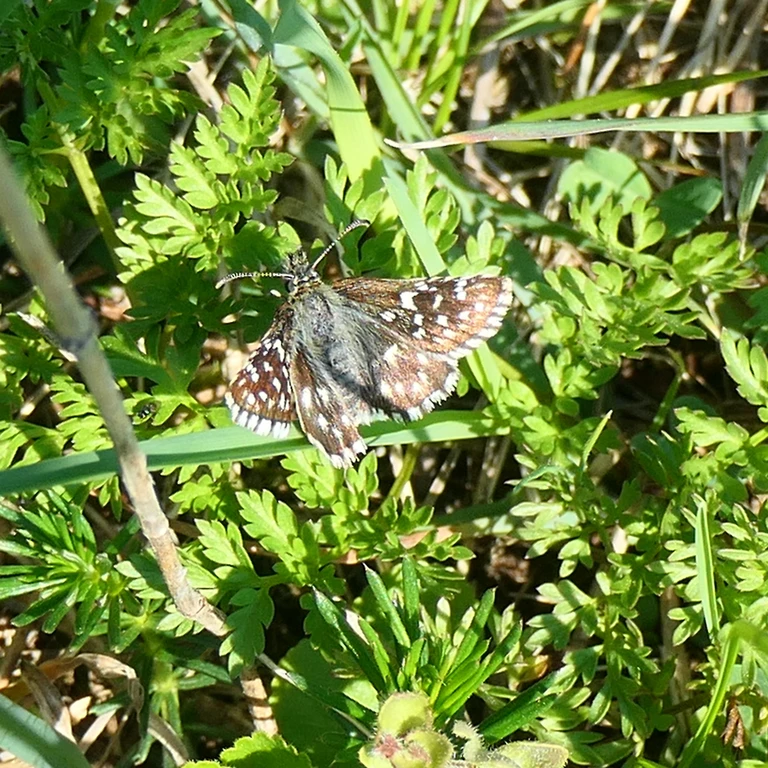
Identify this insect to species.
Pyrgus malvae
